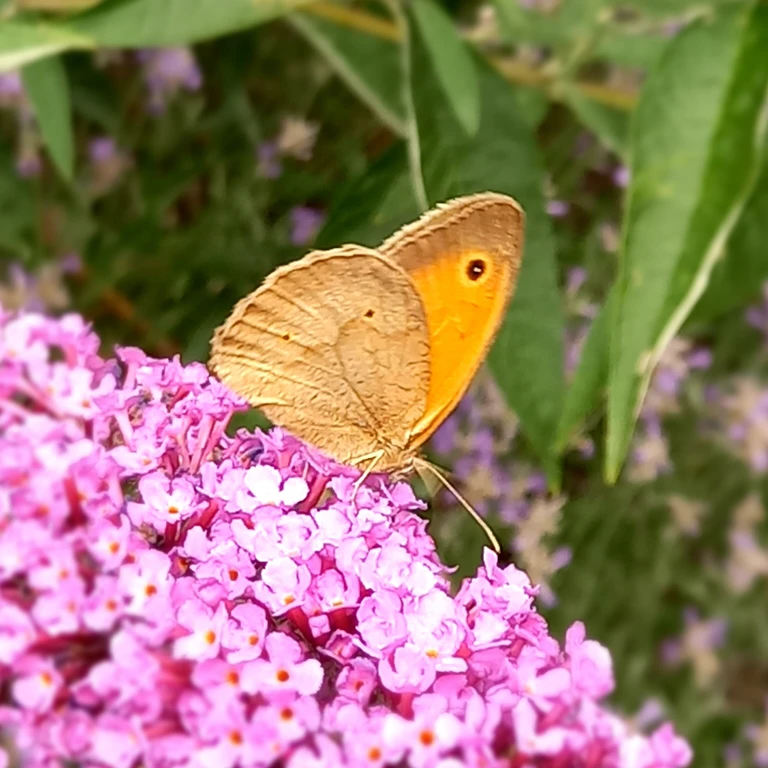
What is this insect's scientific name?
Maniola jurtina
